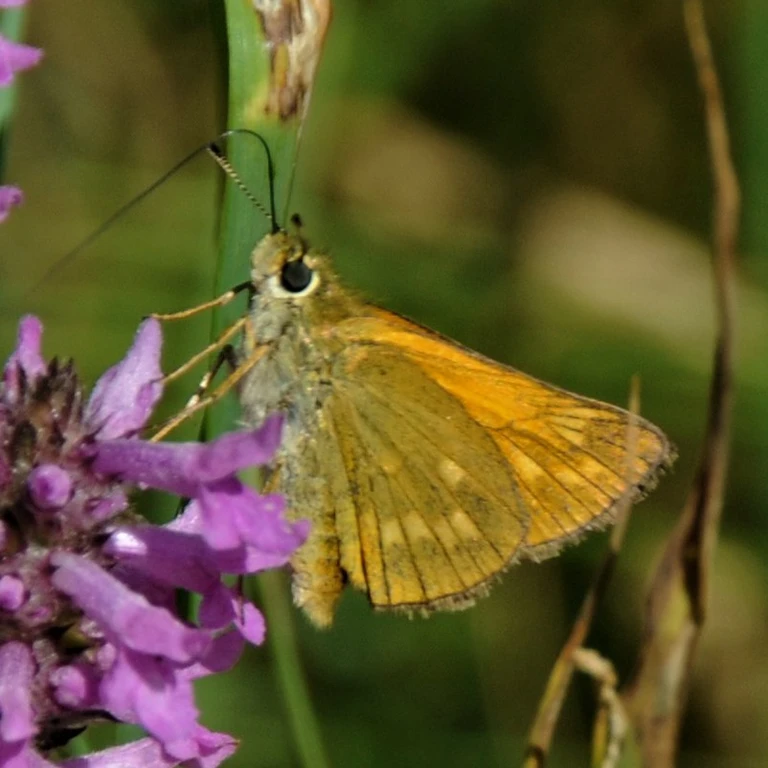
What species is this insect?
Ochlodes sylvanus (also Ochlodes venata)
